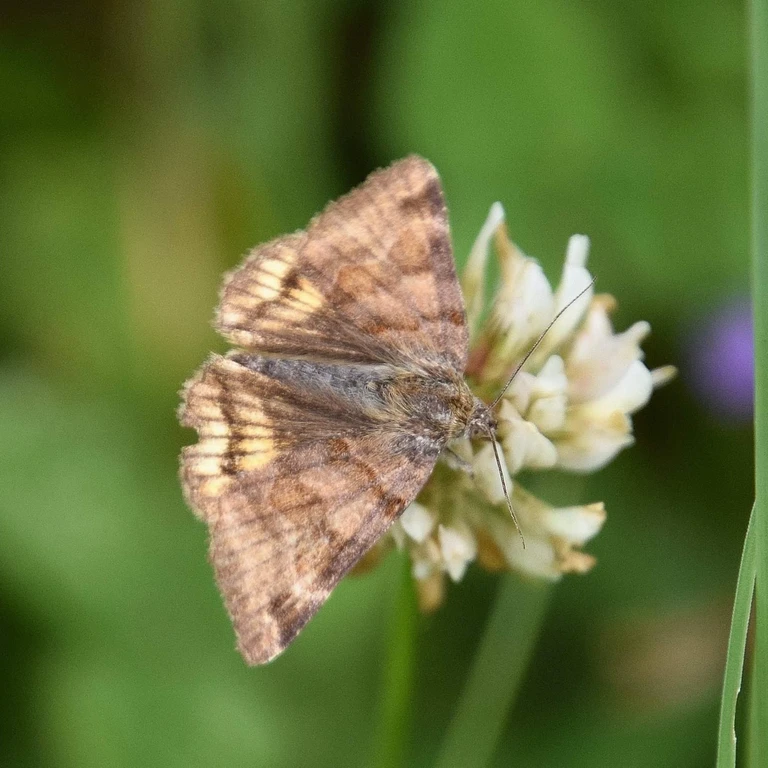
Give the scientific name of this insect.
Euclidia glyphica
